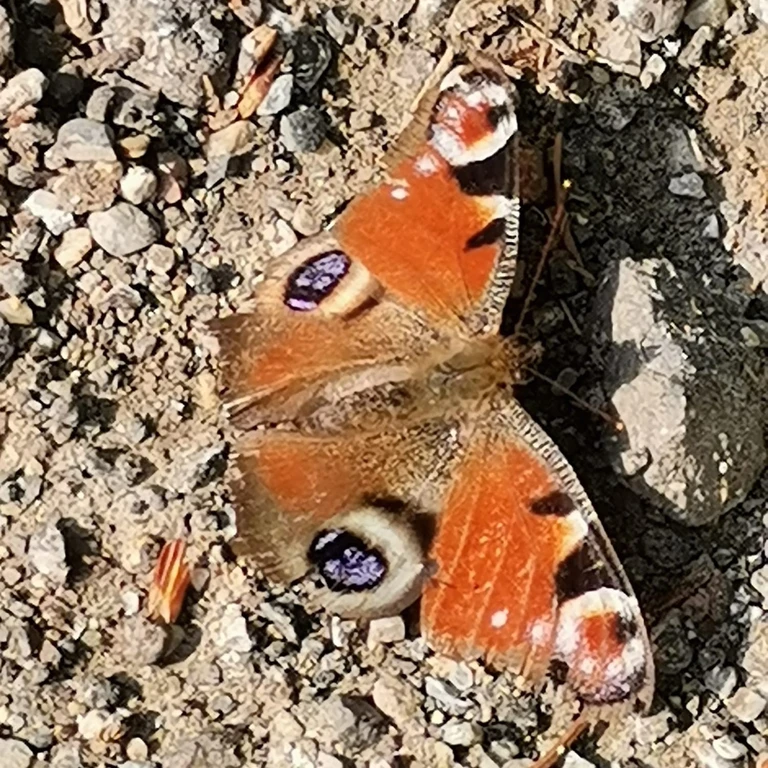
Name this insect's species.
Aglais io
